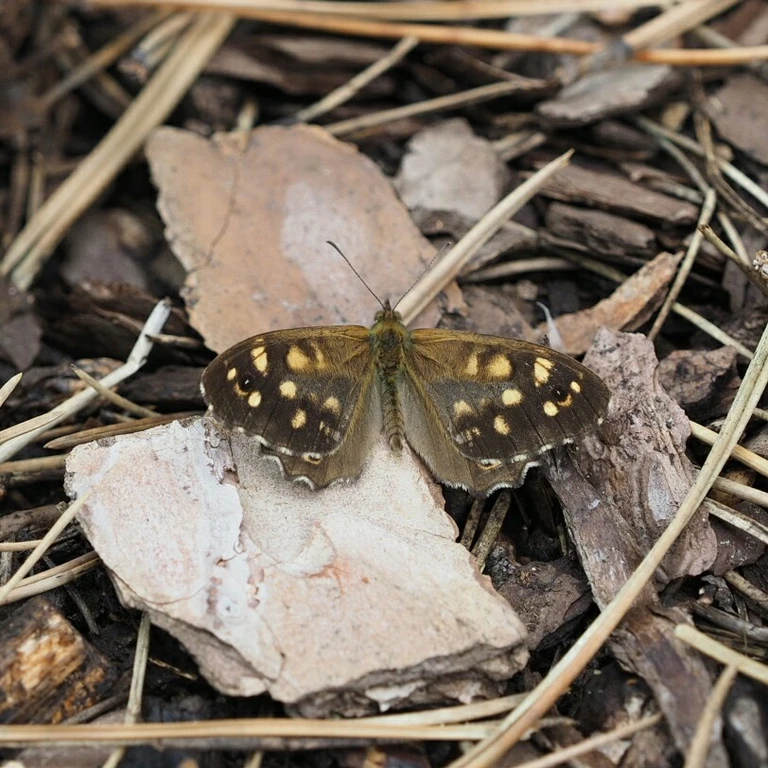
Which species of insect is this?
Pararge aegeria
